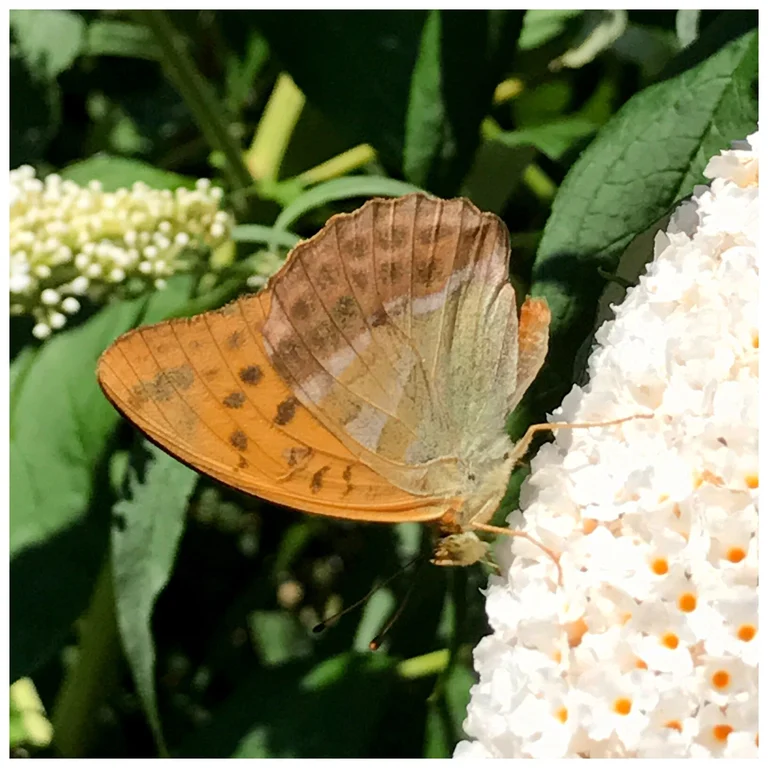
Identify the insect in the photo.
Argynnis paphia
